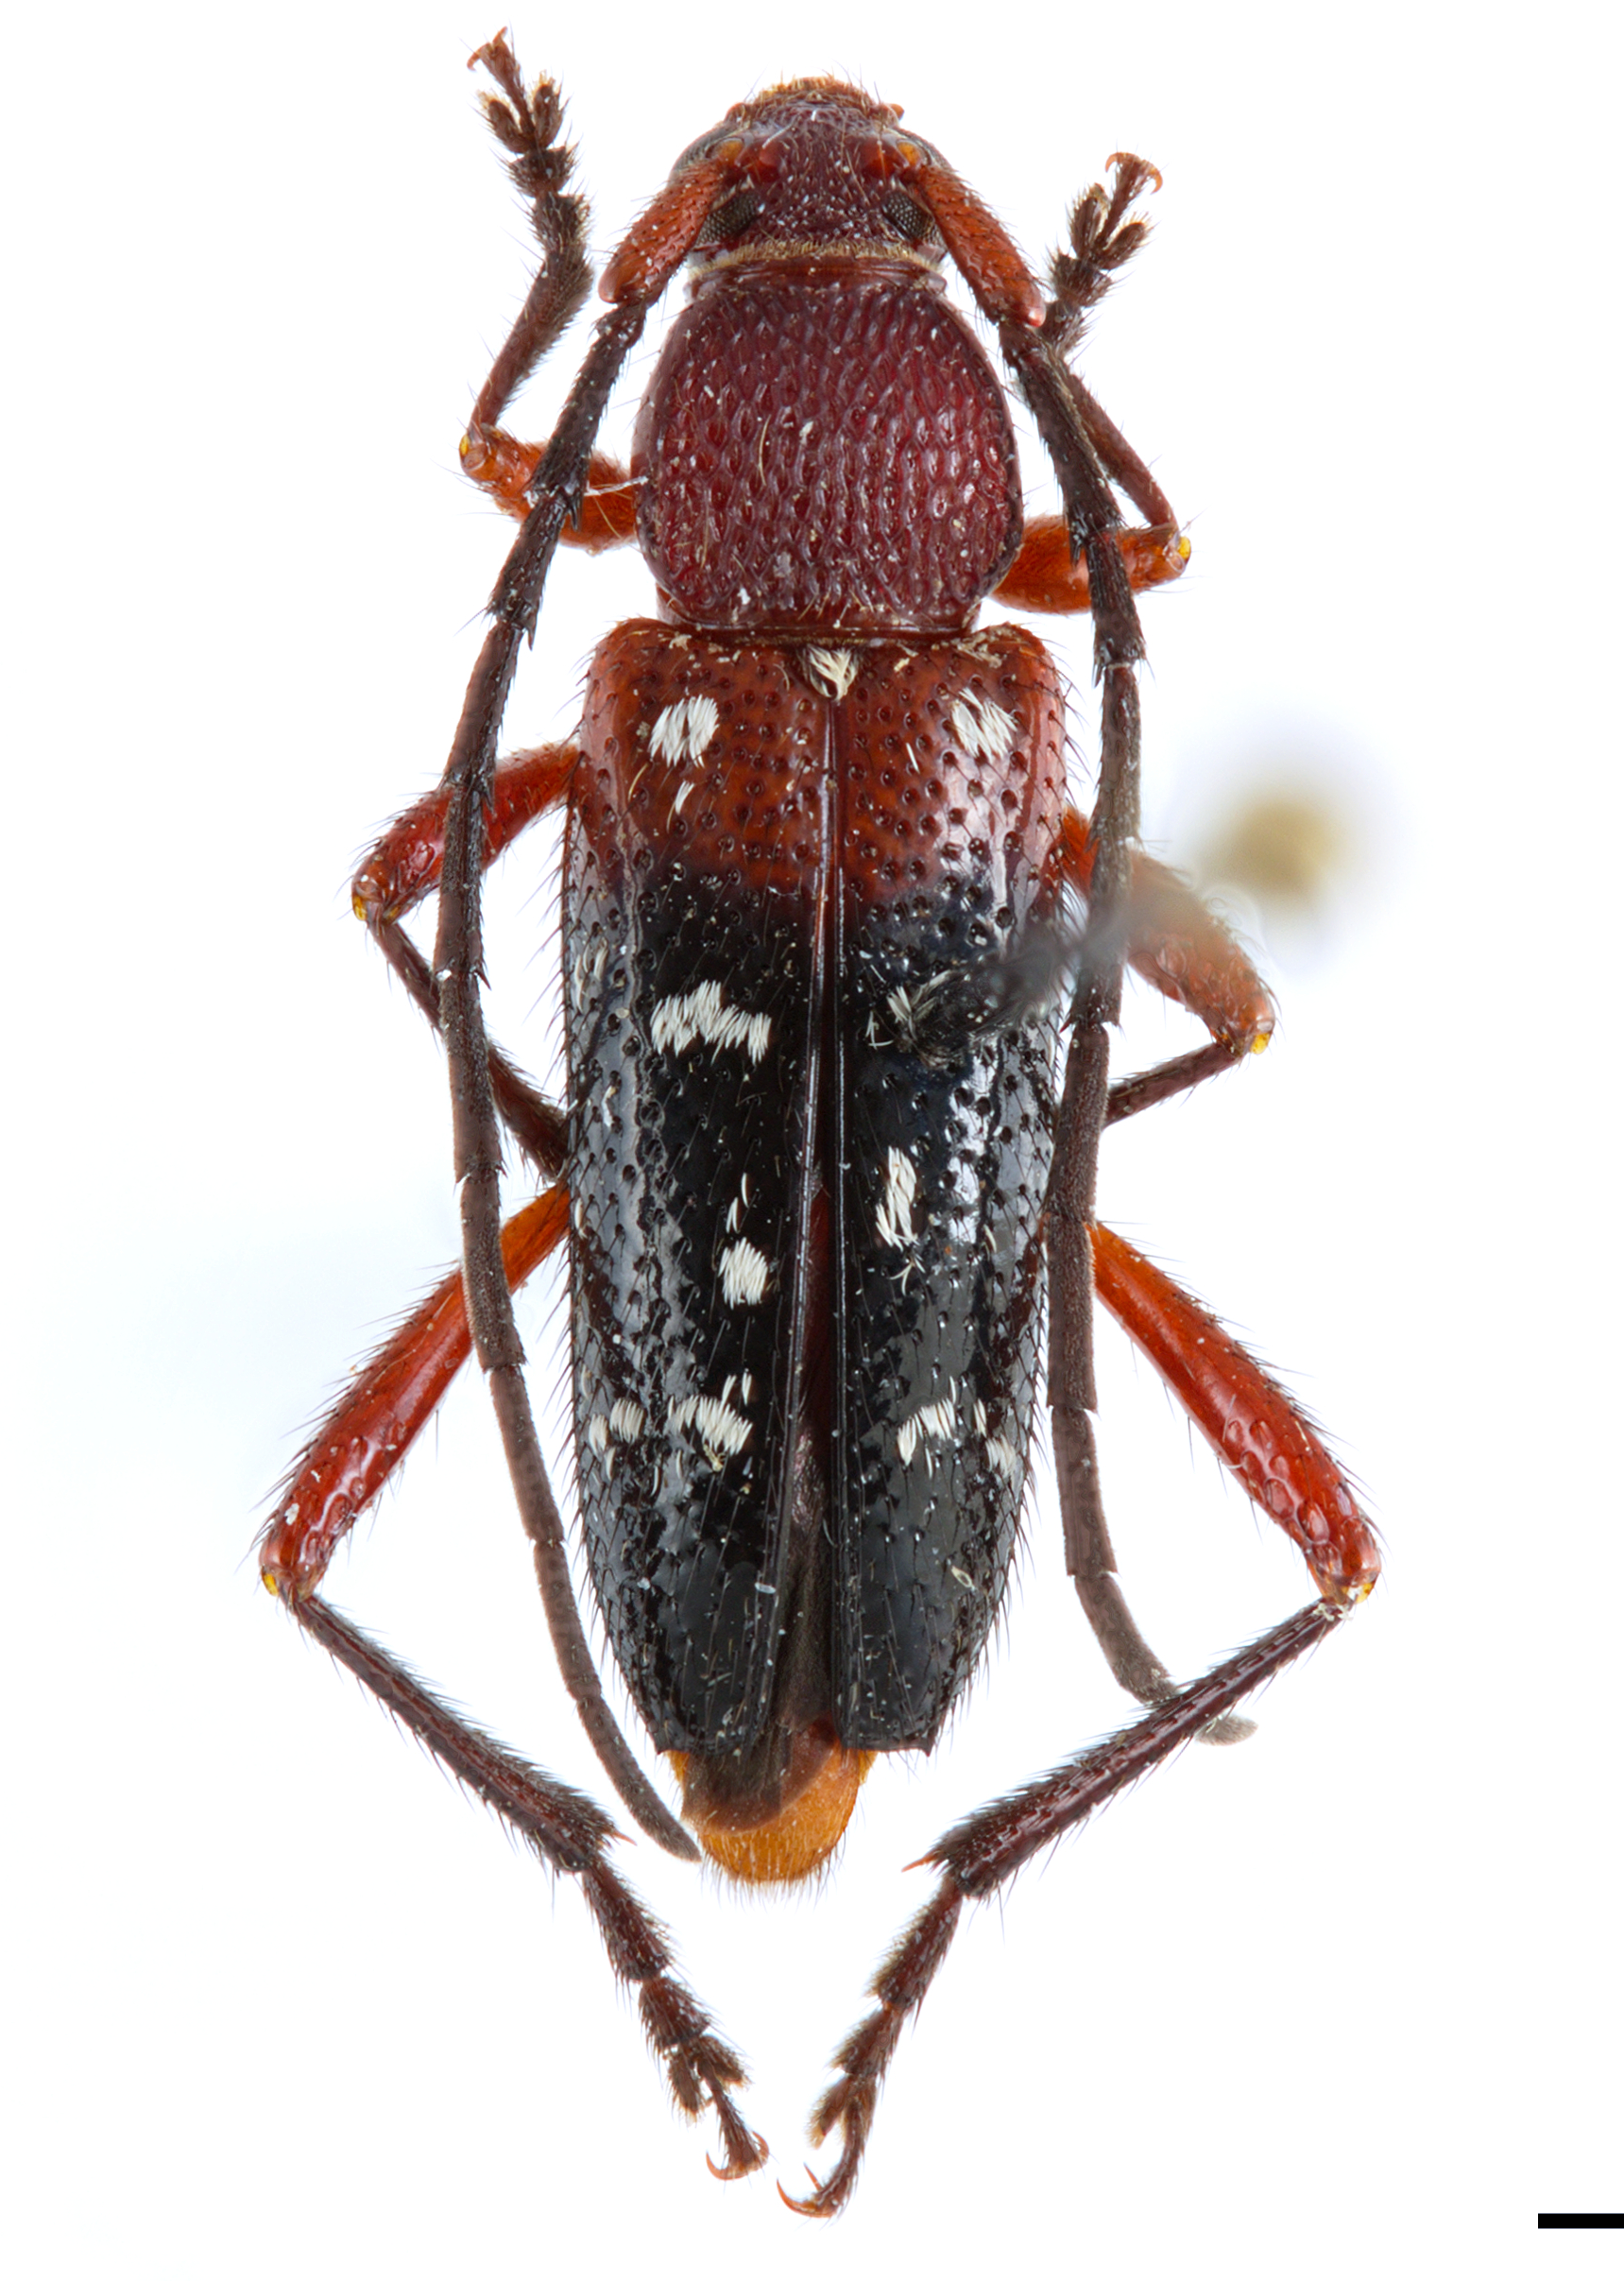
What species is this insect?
Trichrous irroratus
